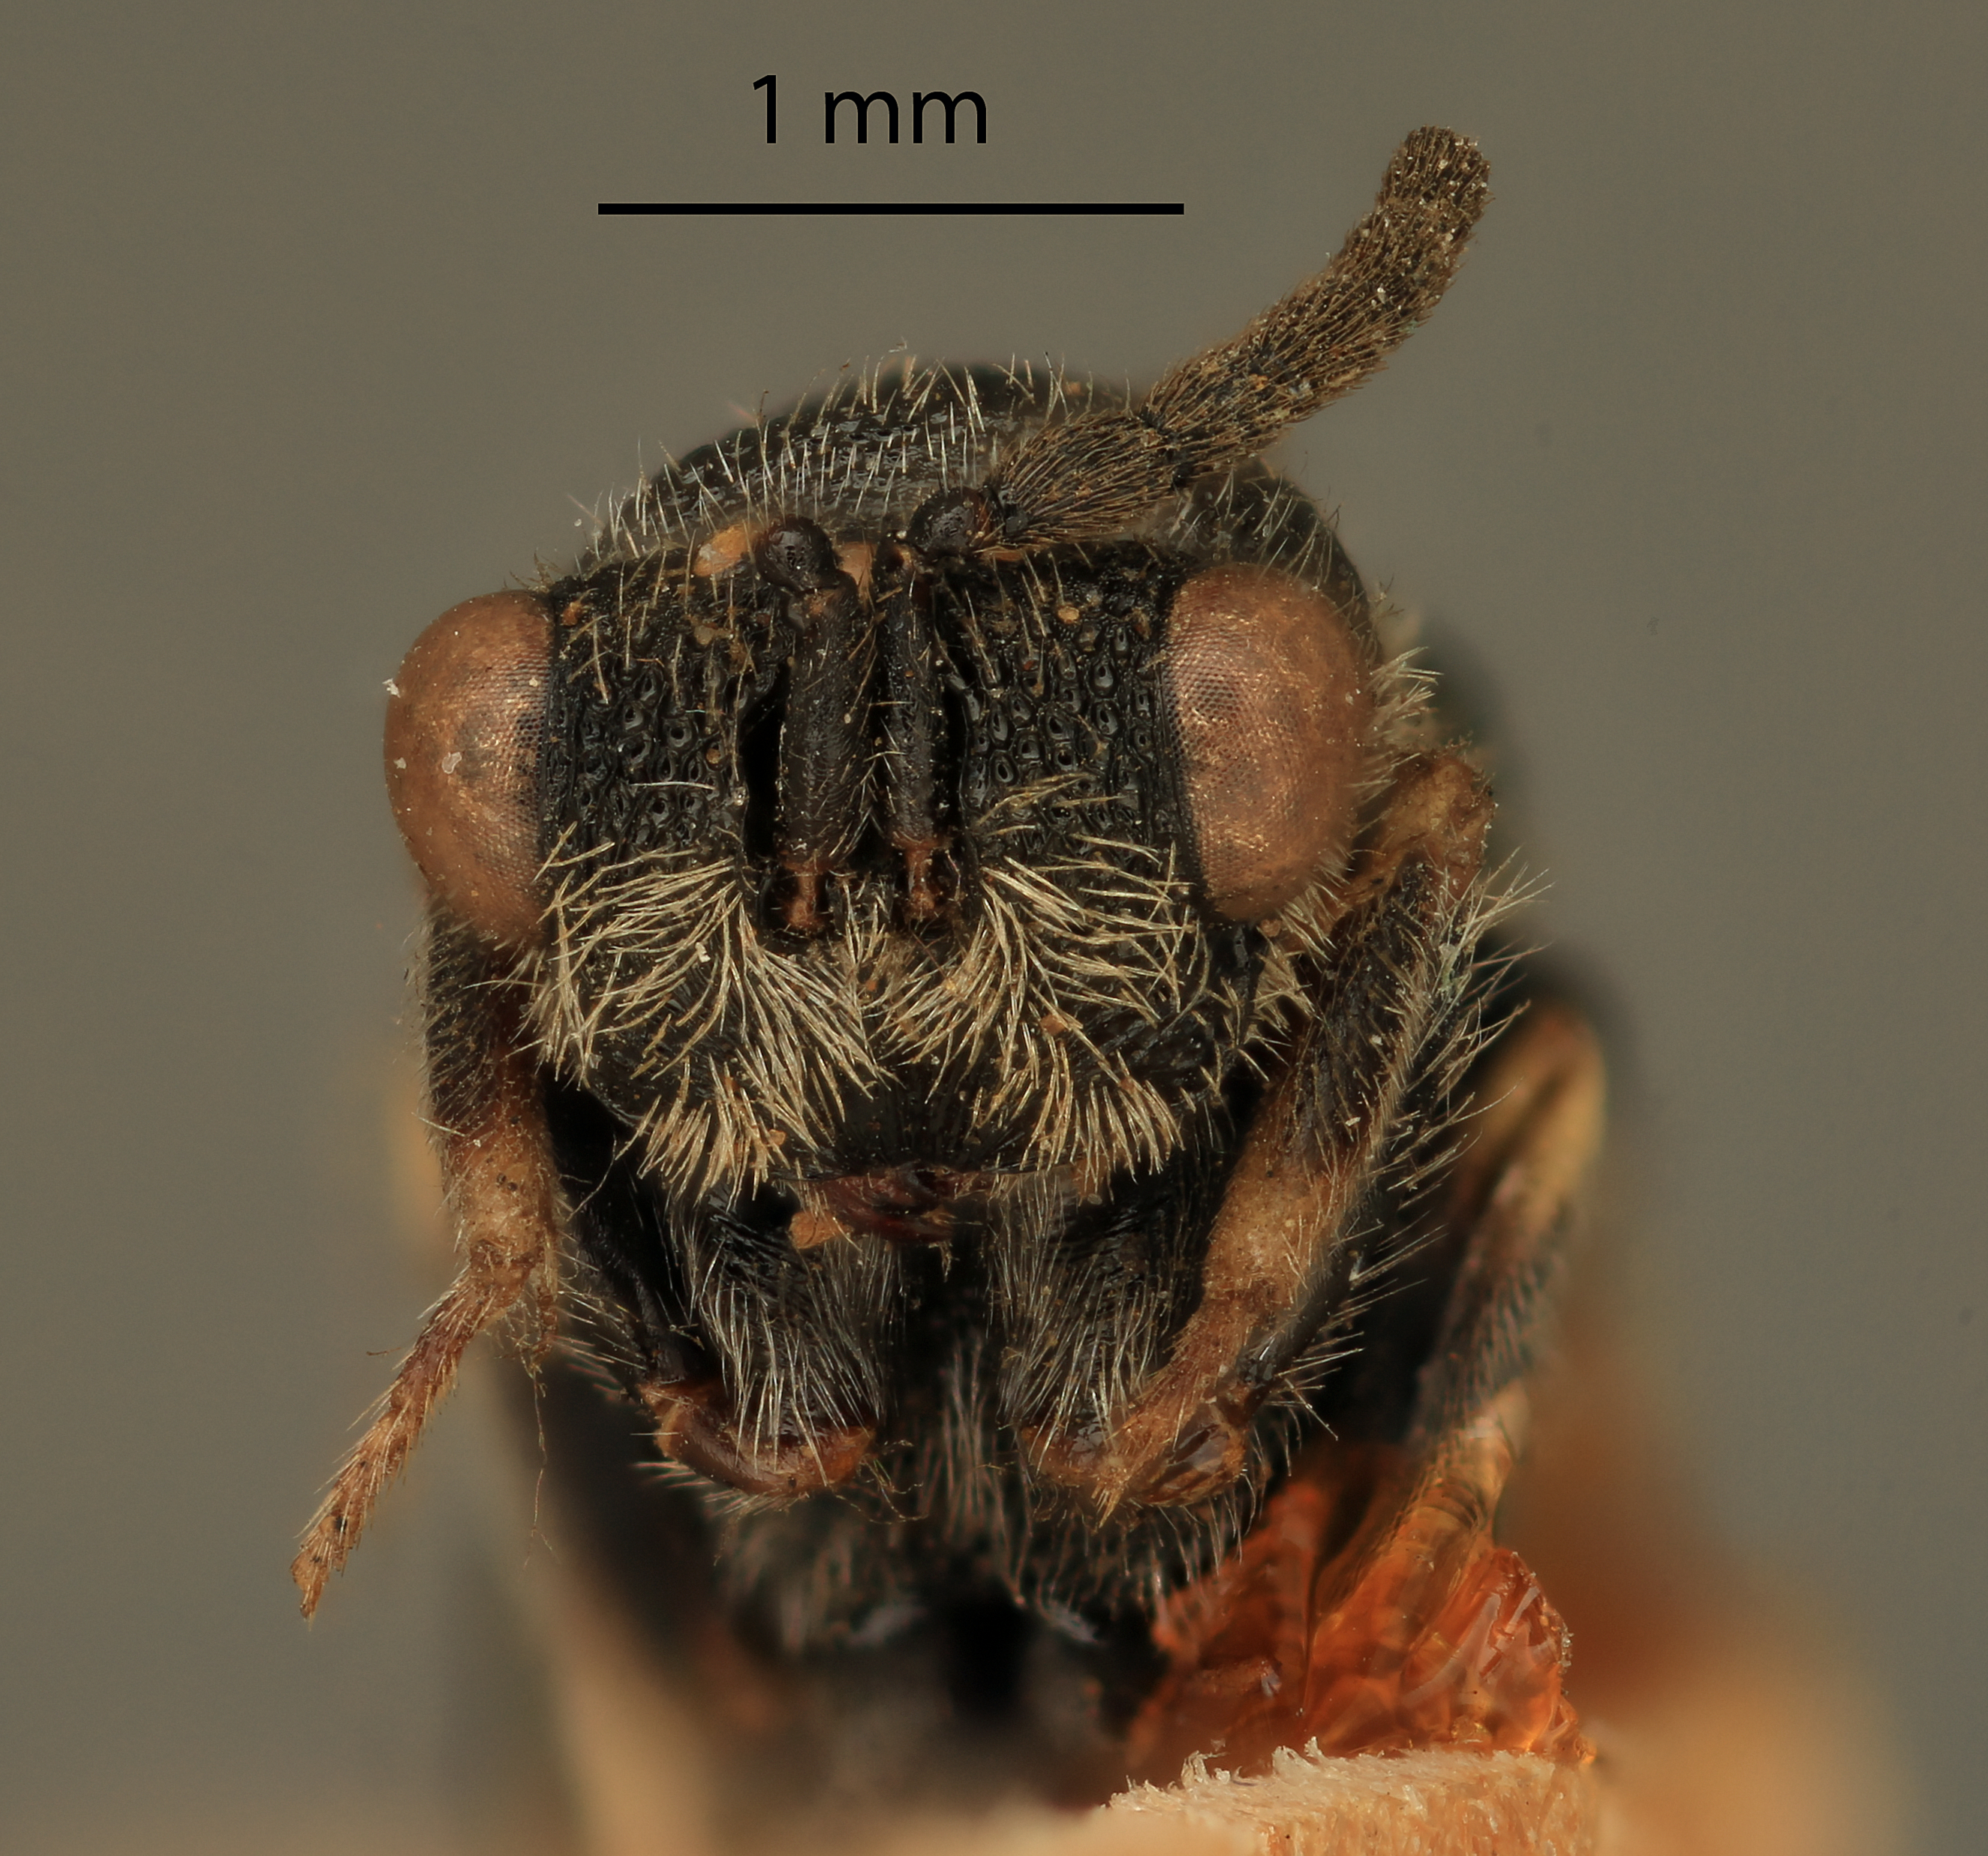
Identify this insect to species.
Eurytoma ingens
